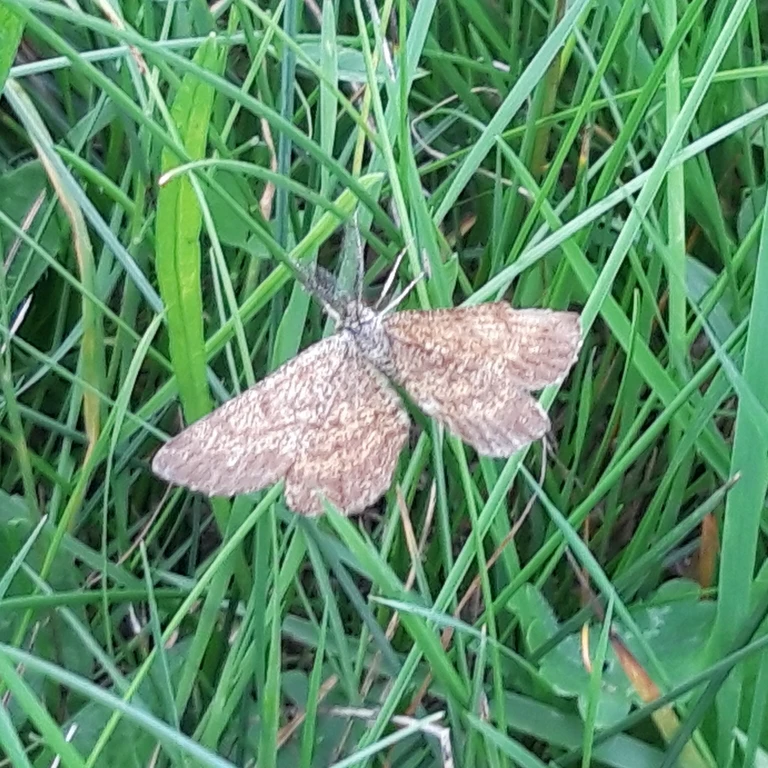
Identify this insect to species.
Ematurga atomaria
